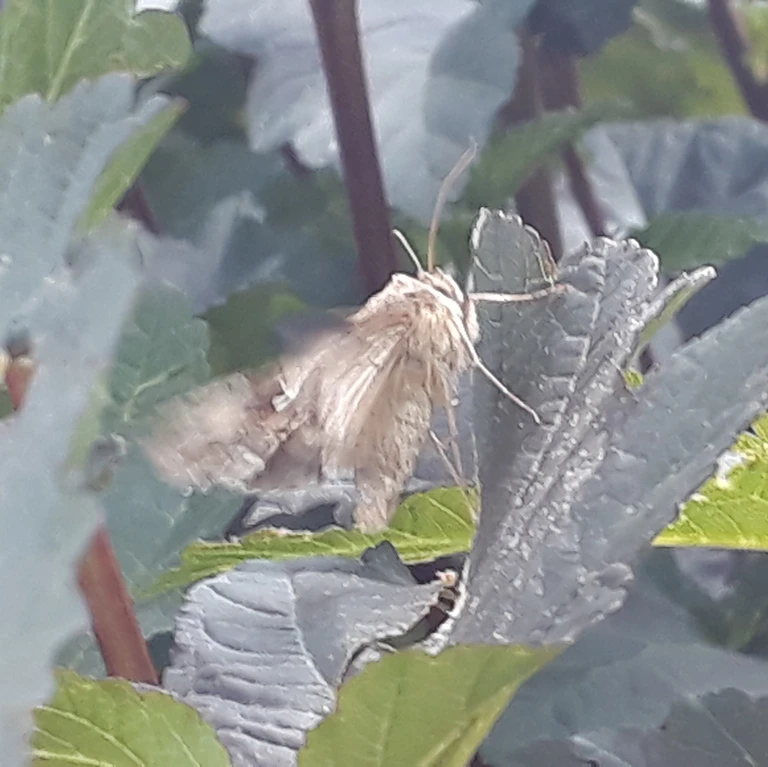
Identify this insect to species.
Autographa gamma
